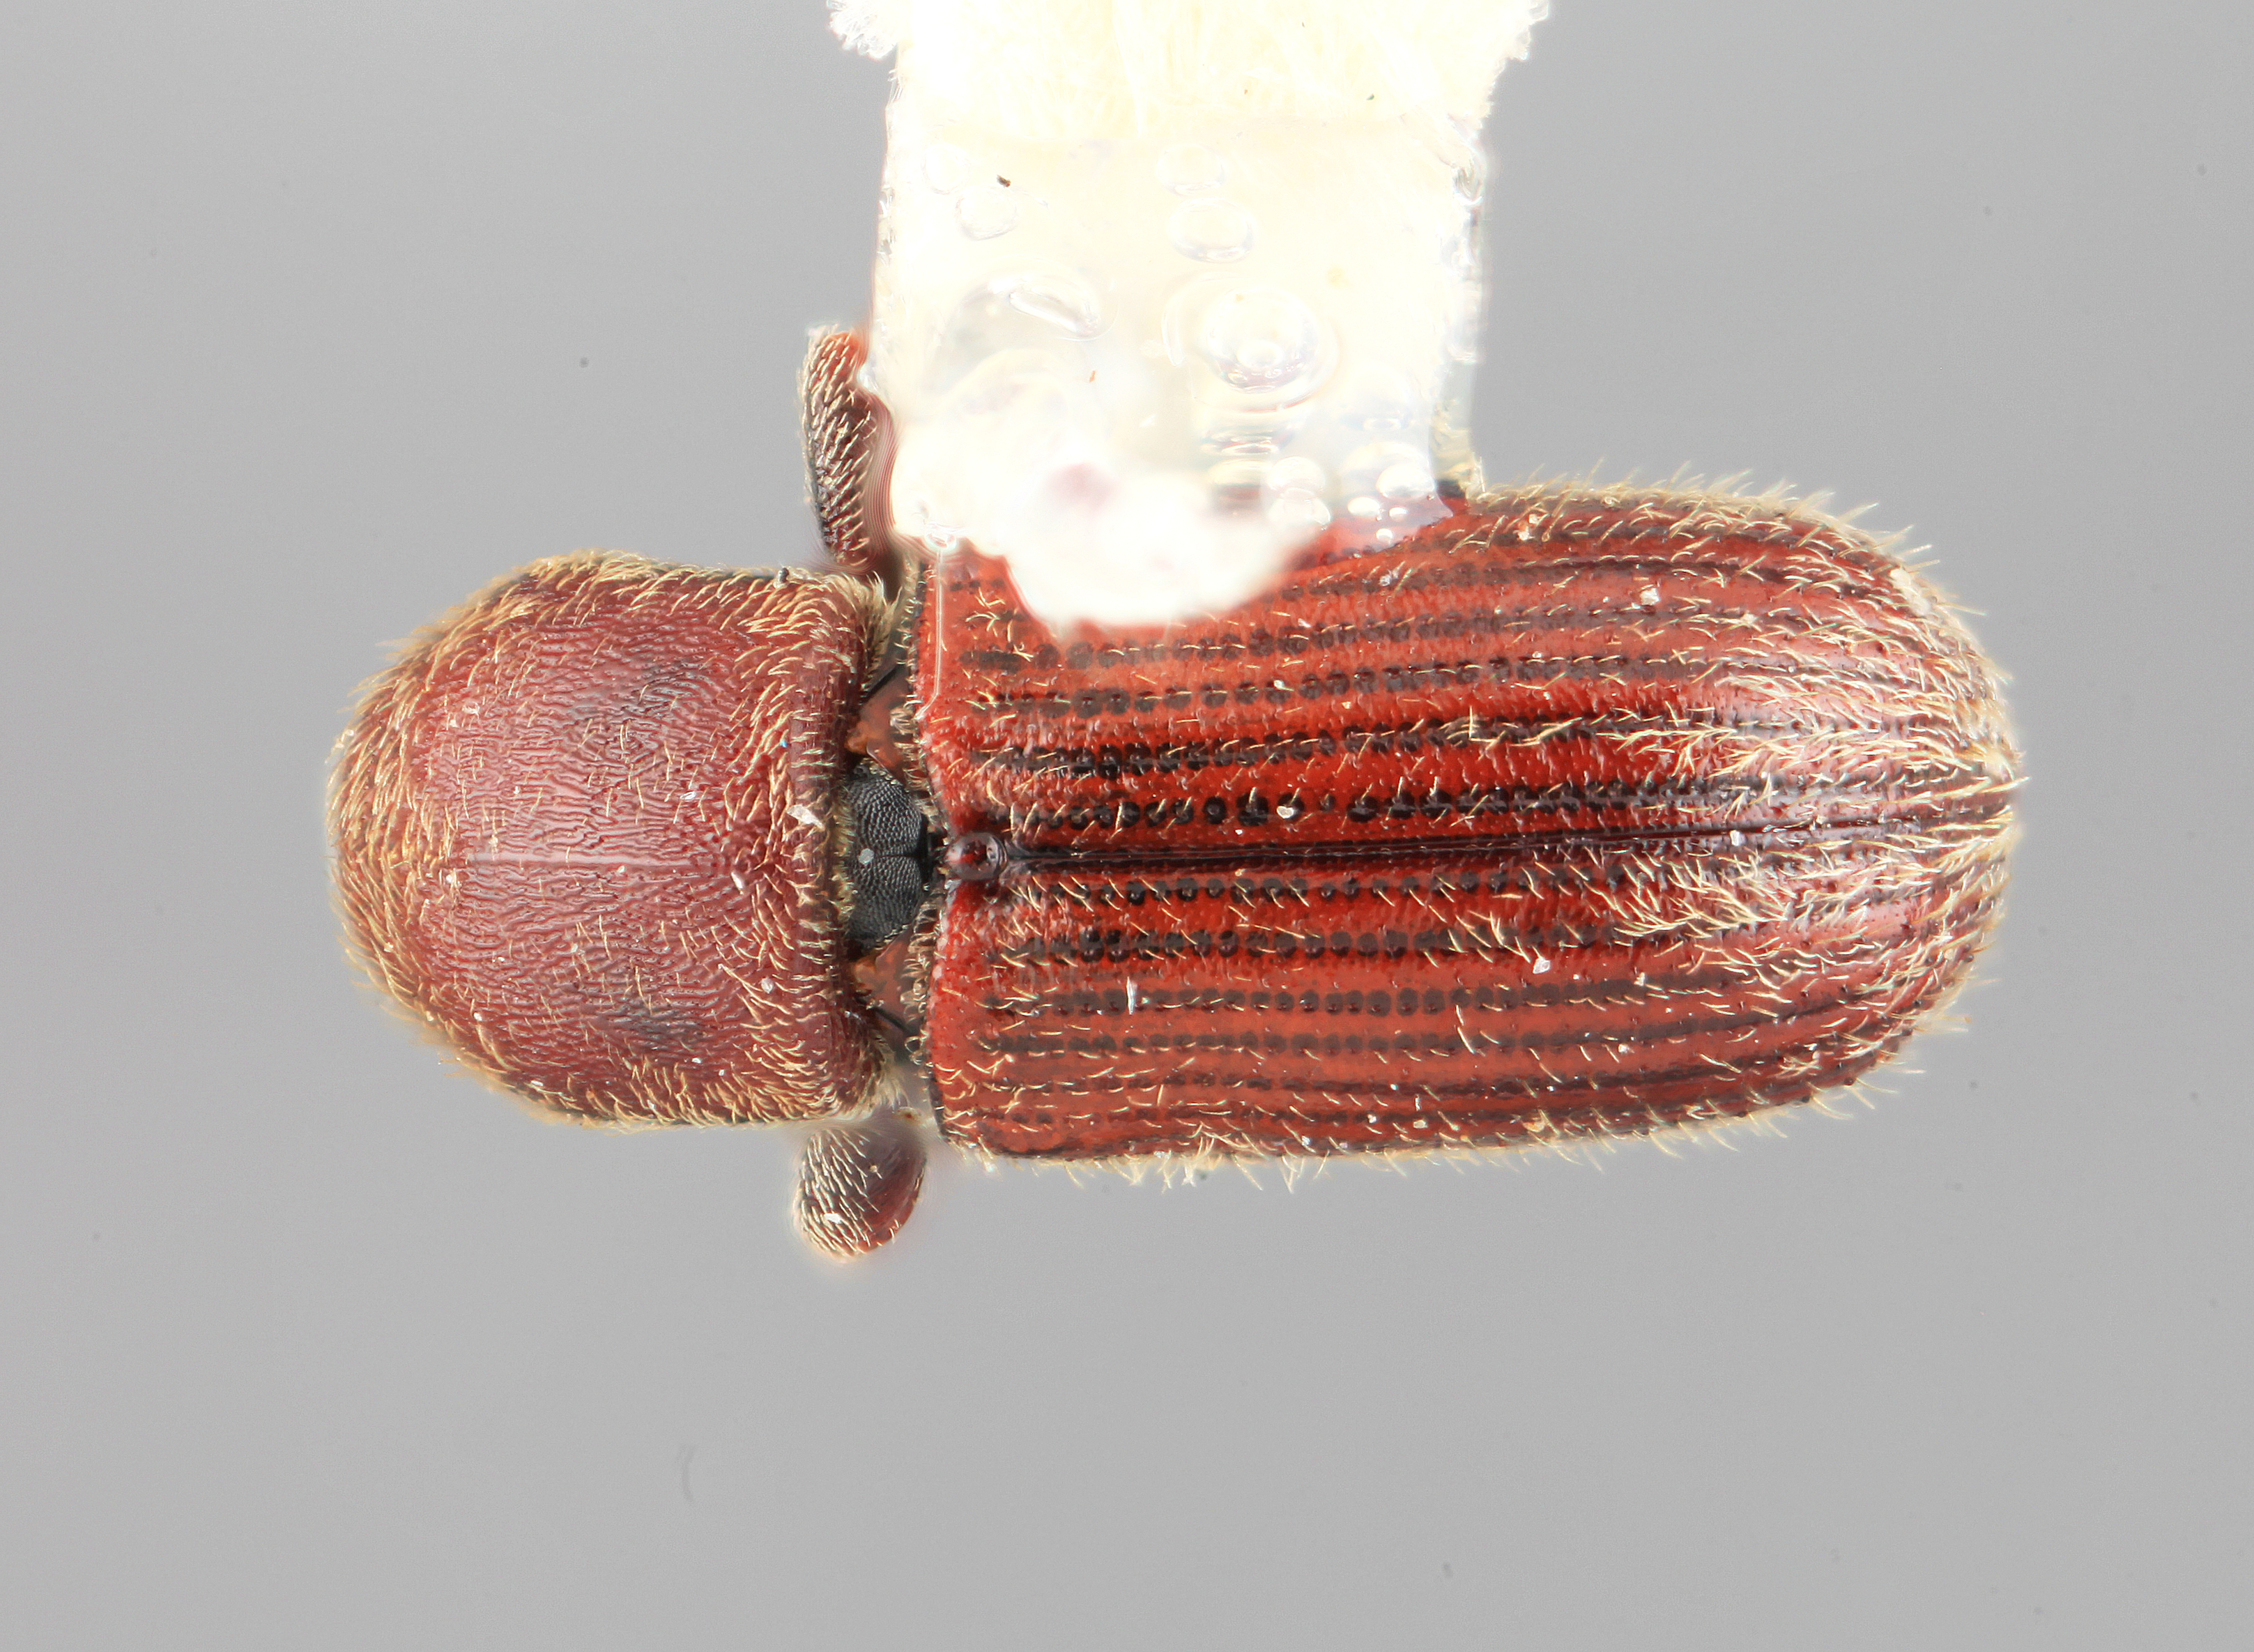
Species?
Cnesinus cornutus
